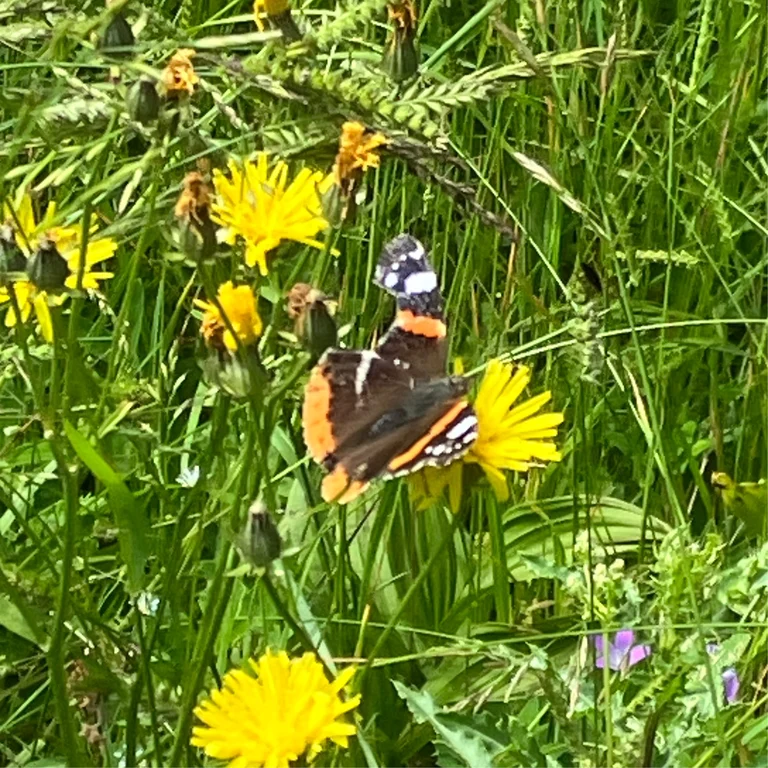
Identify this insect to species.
Vanessa atalanta
